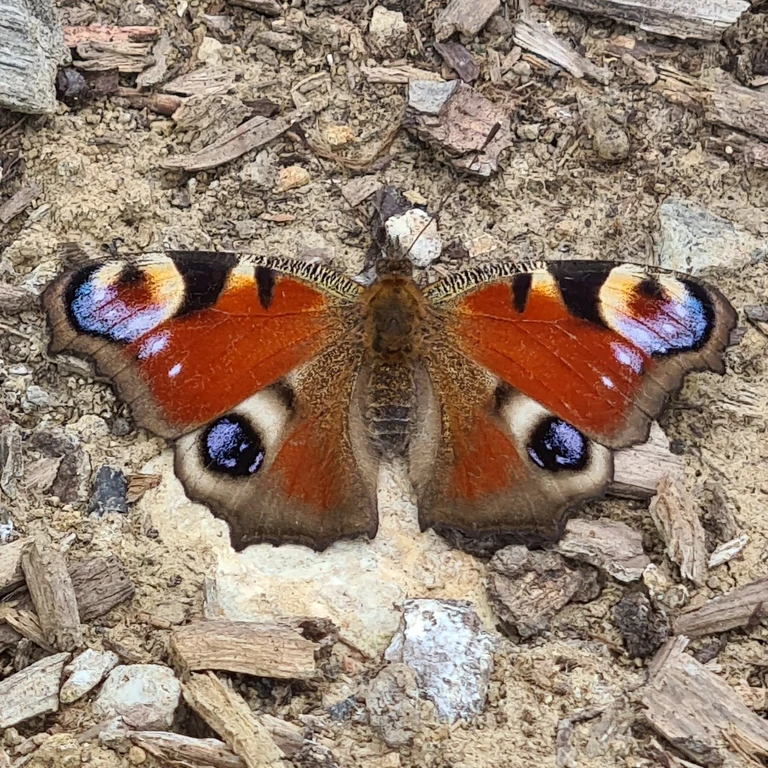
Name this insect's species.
Aglais io
